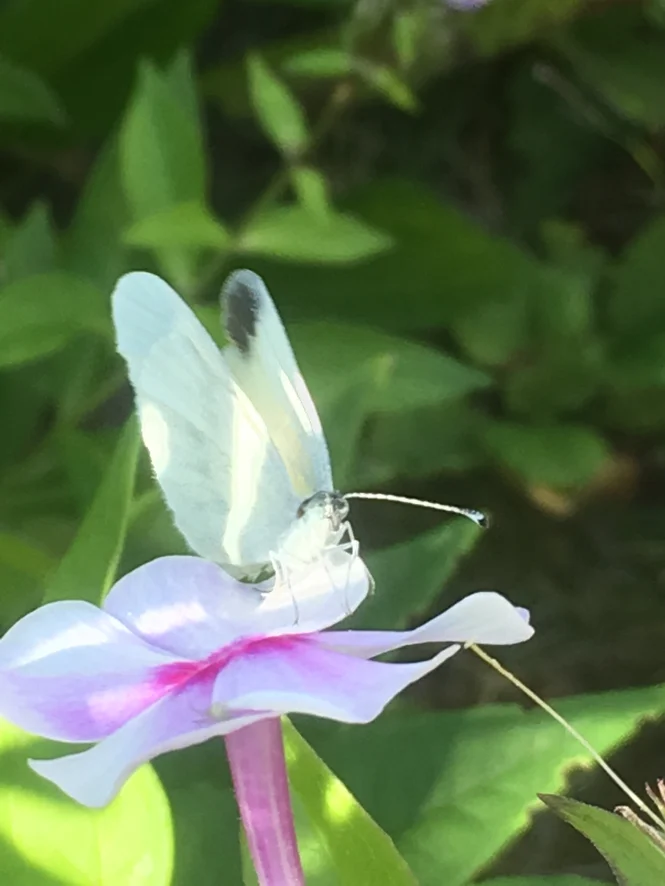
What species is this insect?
Leptidea sinapis/juvernica
